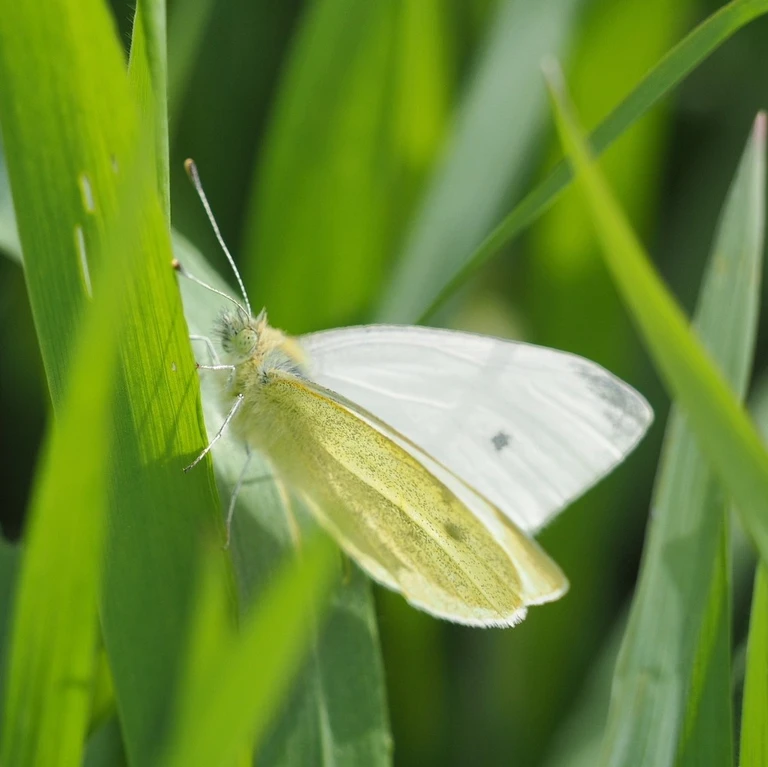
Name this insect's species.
Pieris rapae
